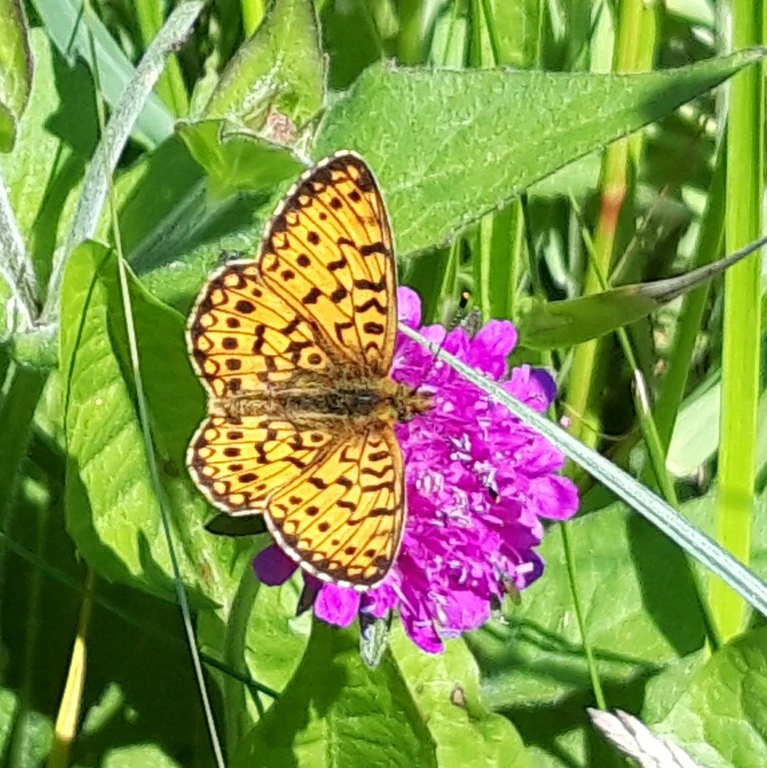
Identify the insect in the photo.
Boloria euphrosyne (also Clossiana euphrosyne)
